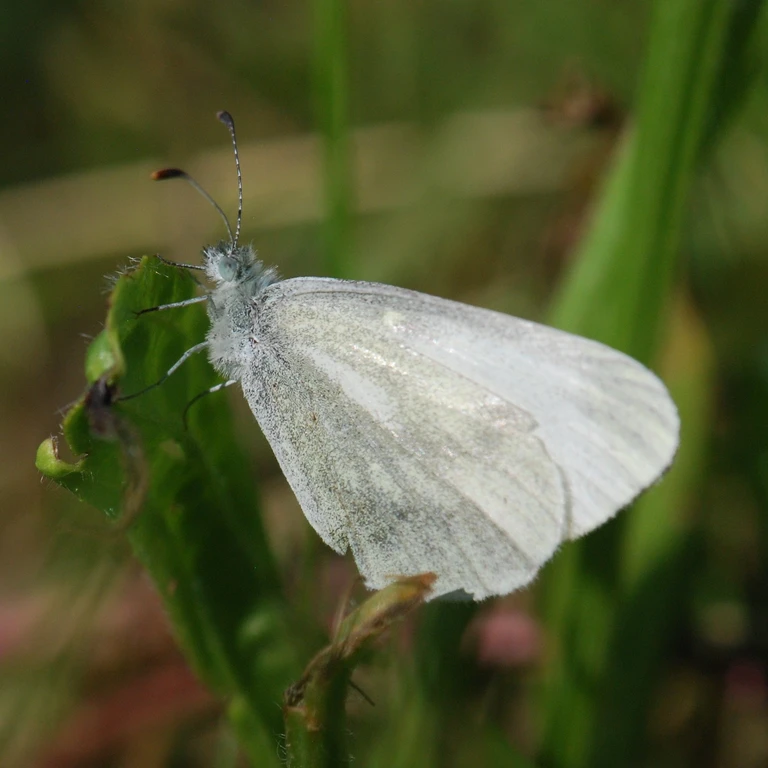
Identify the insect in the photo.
Leptidea sinapis/juvernica
